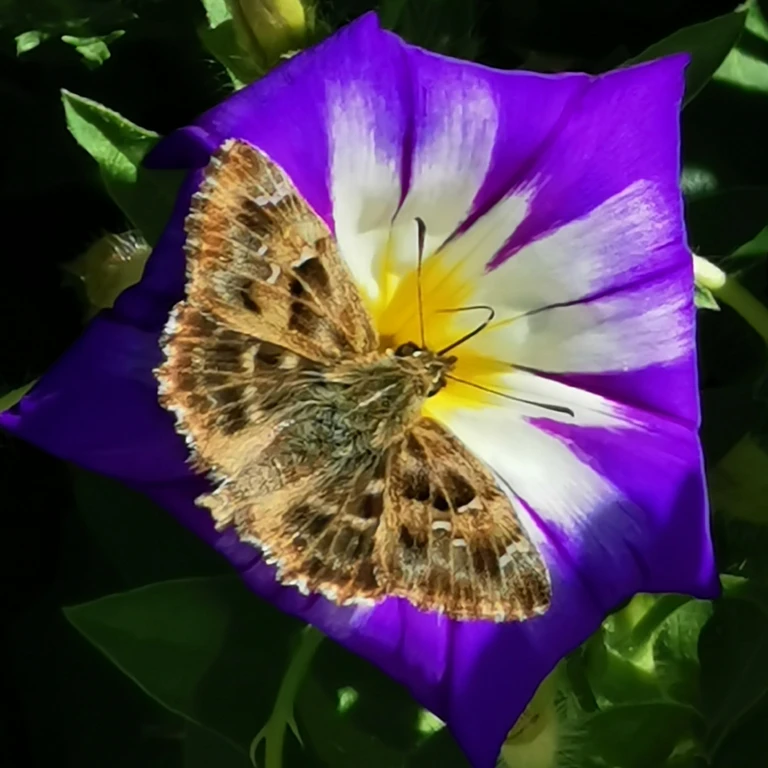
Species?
Carcharodus alceae
